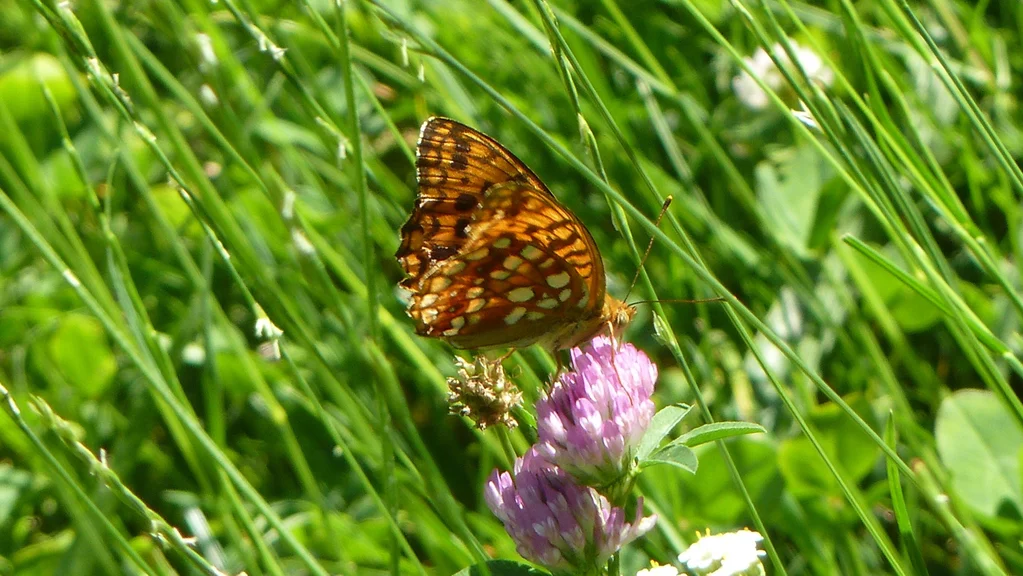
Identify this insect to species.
Fabriciana adippe
